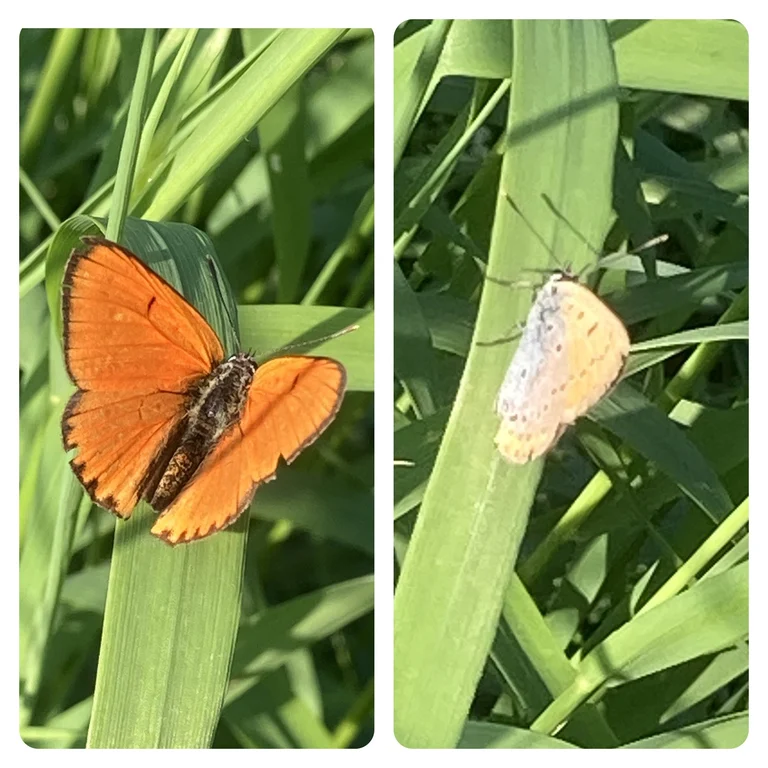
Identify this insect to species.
Lycaena dispar
